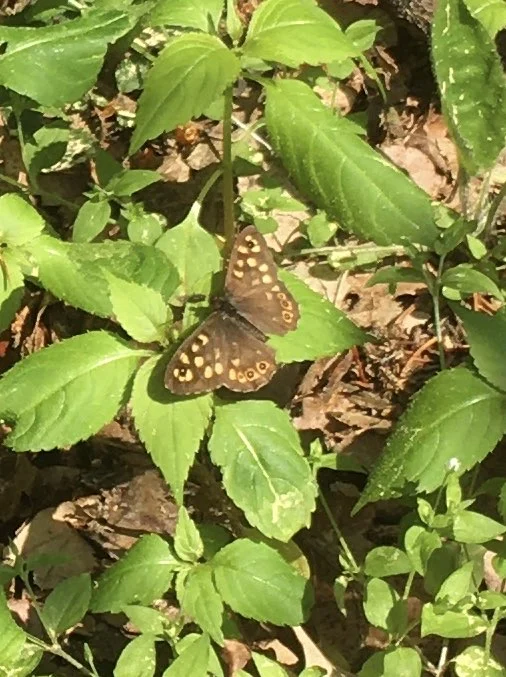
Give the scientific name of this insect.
Pararge aegeria
